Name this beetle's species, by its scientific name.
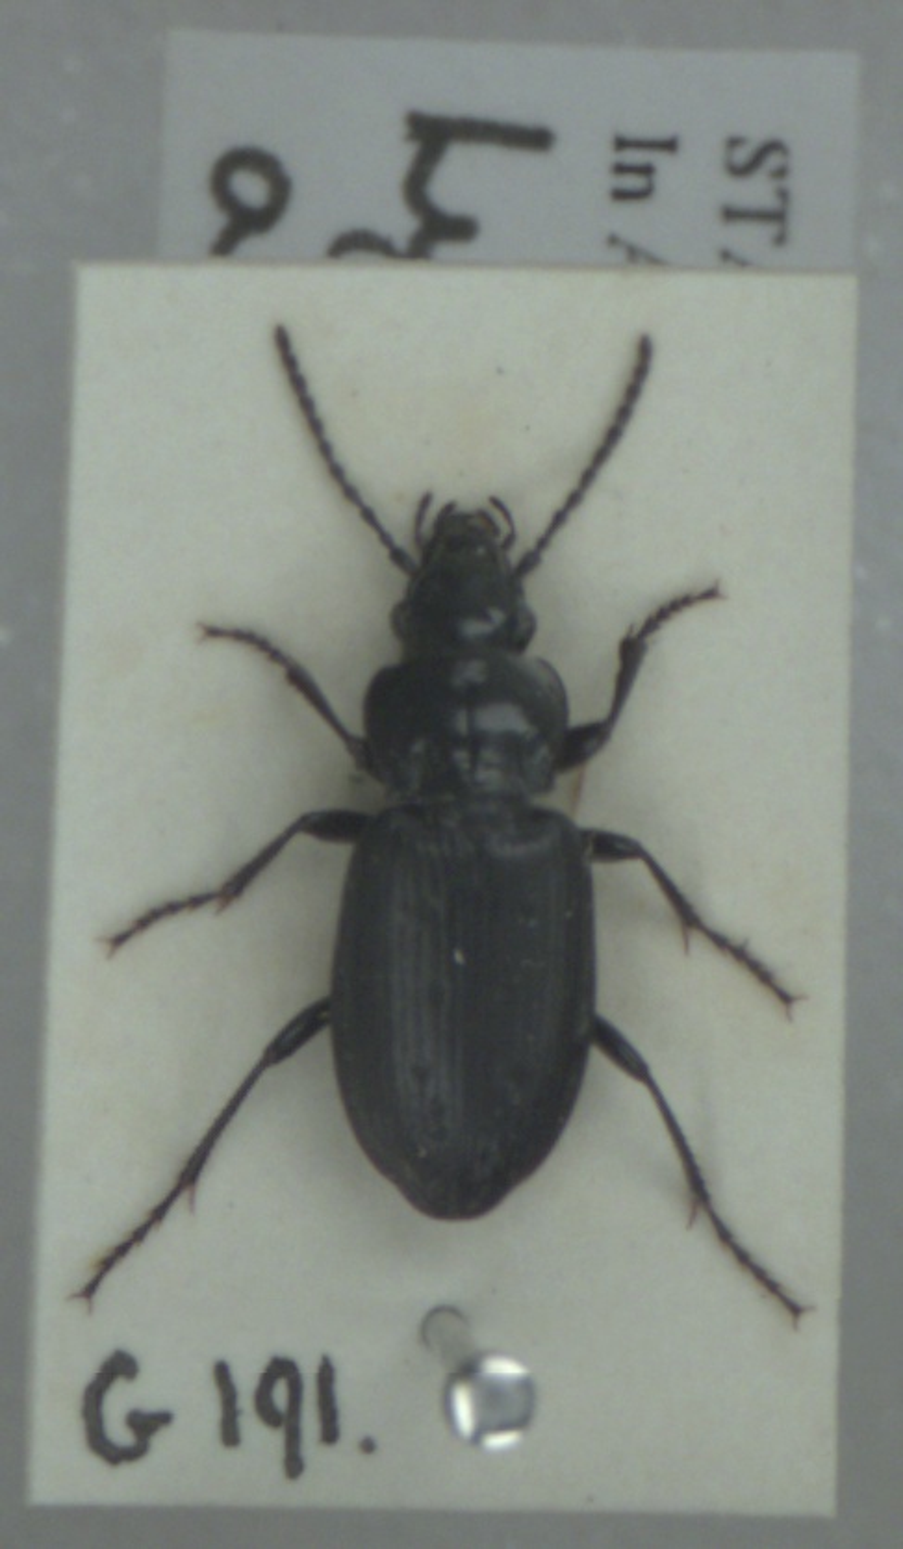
Pterostichus adstrictus
